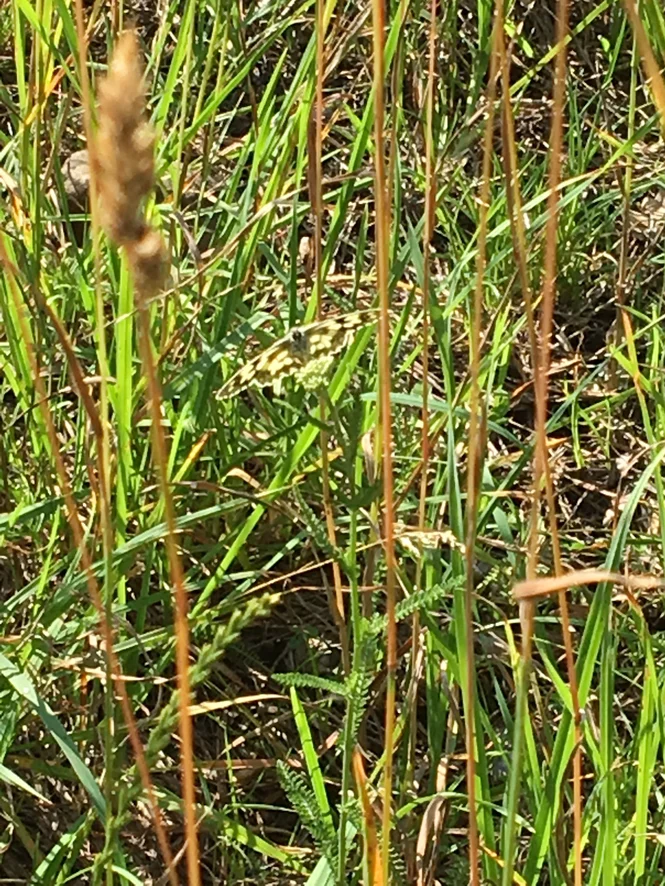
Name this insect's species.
Melanargia galathea
